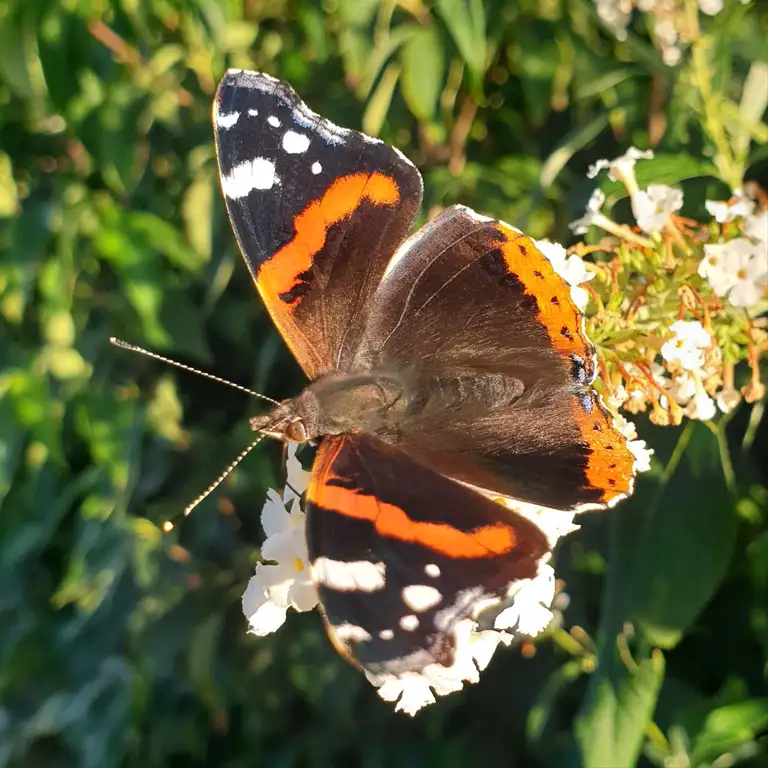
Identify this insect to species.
Vanessa atalanta
